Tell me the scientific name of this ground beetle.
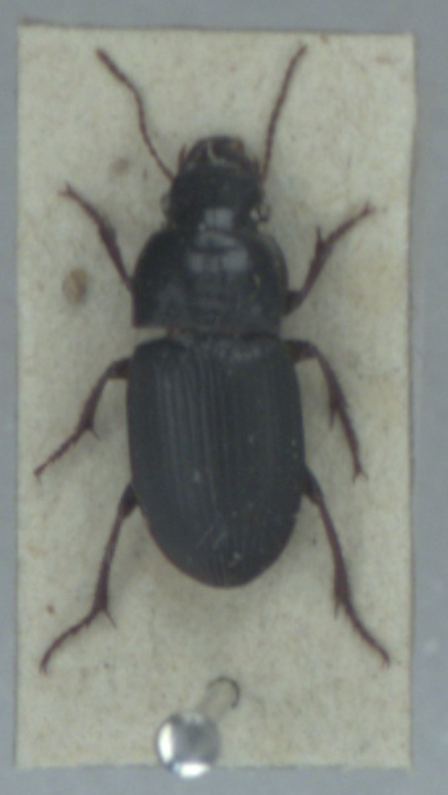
Harpalus rubripes
